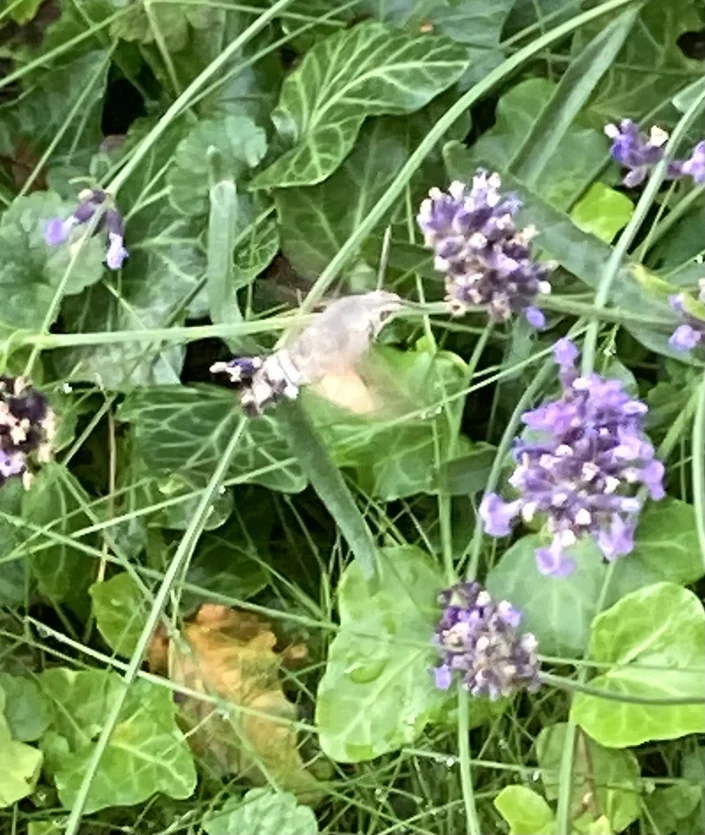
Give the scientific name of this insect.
Macroglossum stellatarum
